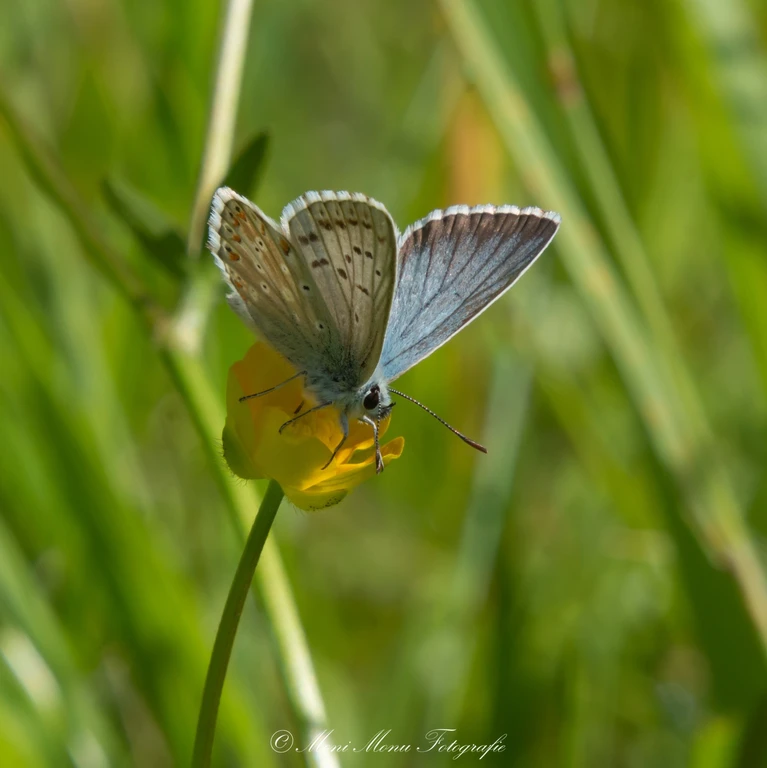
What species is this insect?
Lysandra coridon
